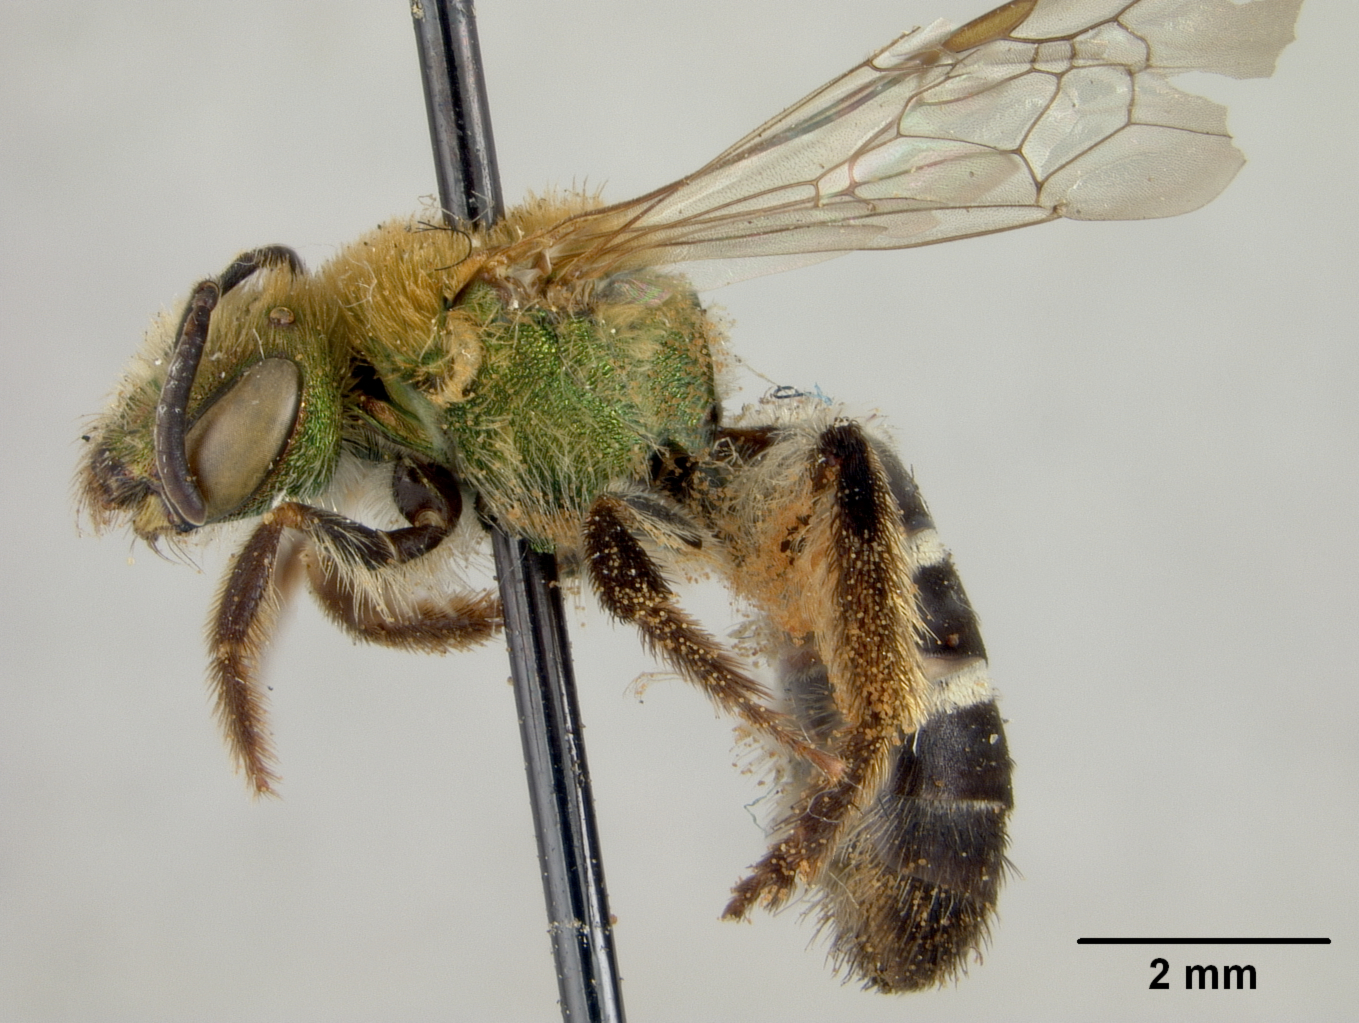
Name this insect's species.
Agapostemon vulpicolor
